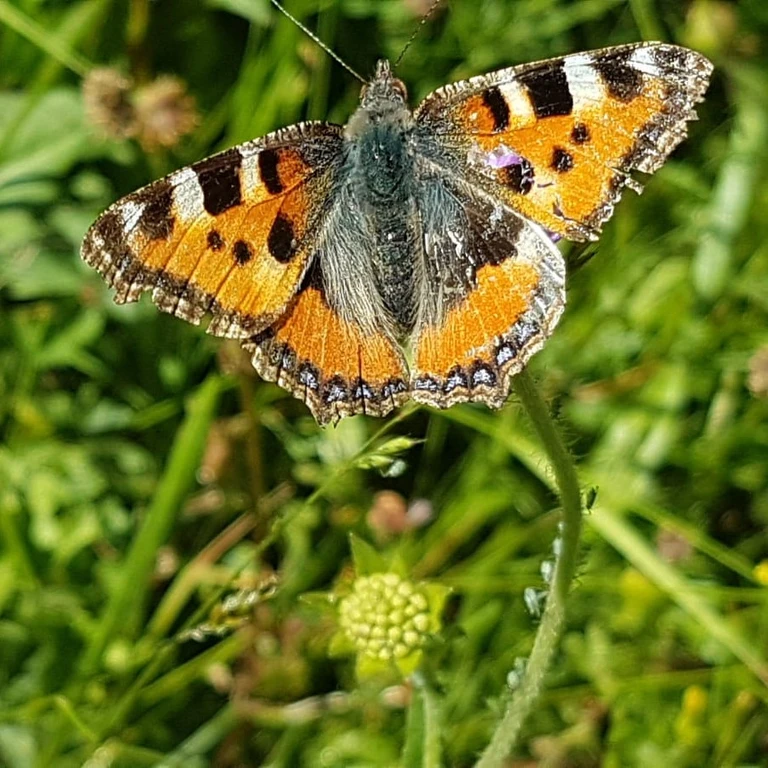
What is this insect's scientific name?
Aglais urticae
